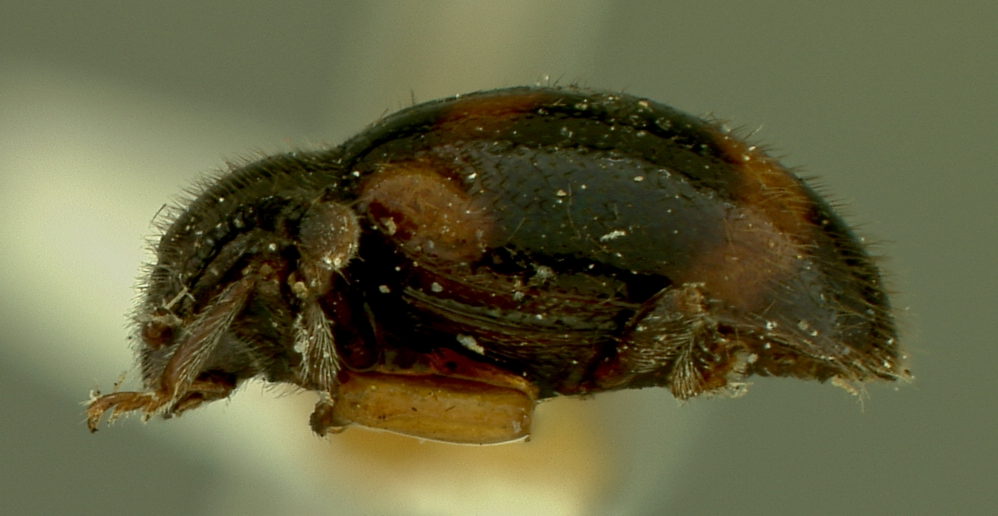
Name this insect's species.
Stenotarsus flavomaculatus
